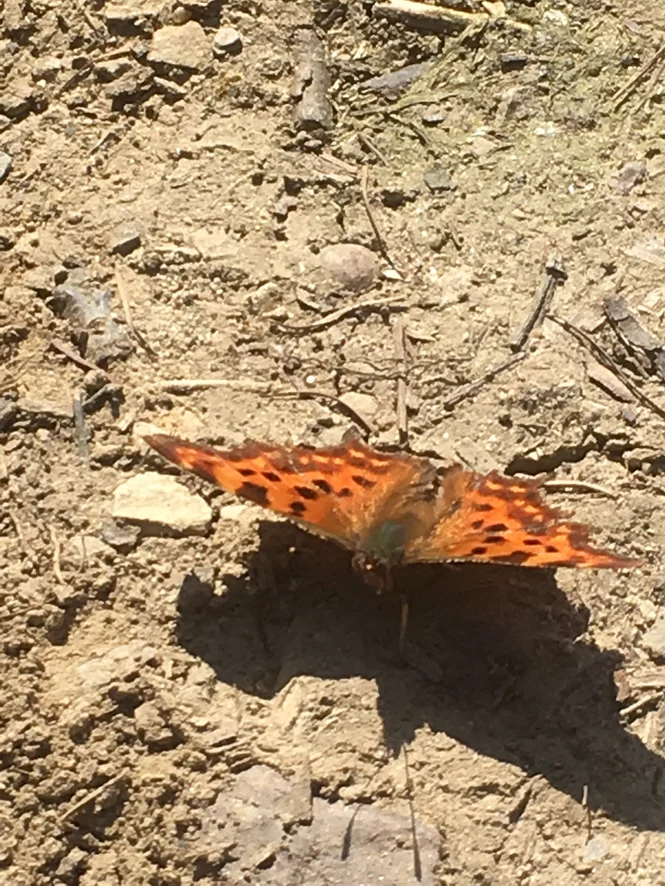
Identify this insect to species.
Polygonia c-album
